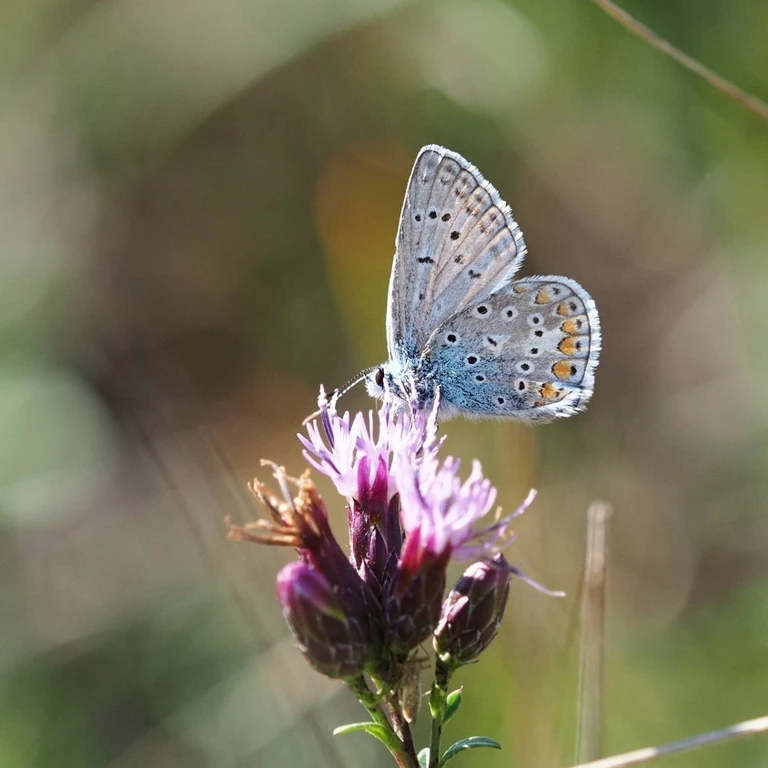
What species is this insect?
Polyommatus icarus
